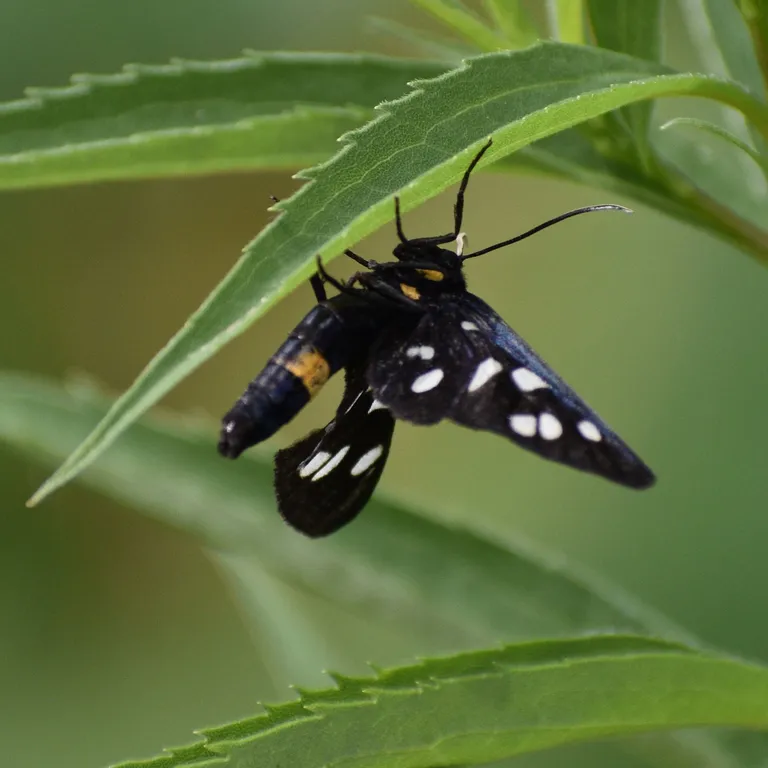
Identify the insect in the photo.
Amata phegea
